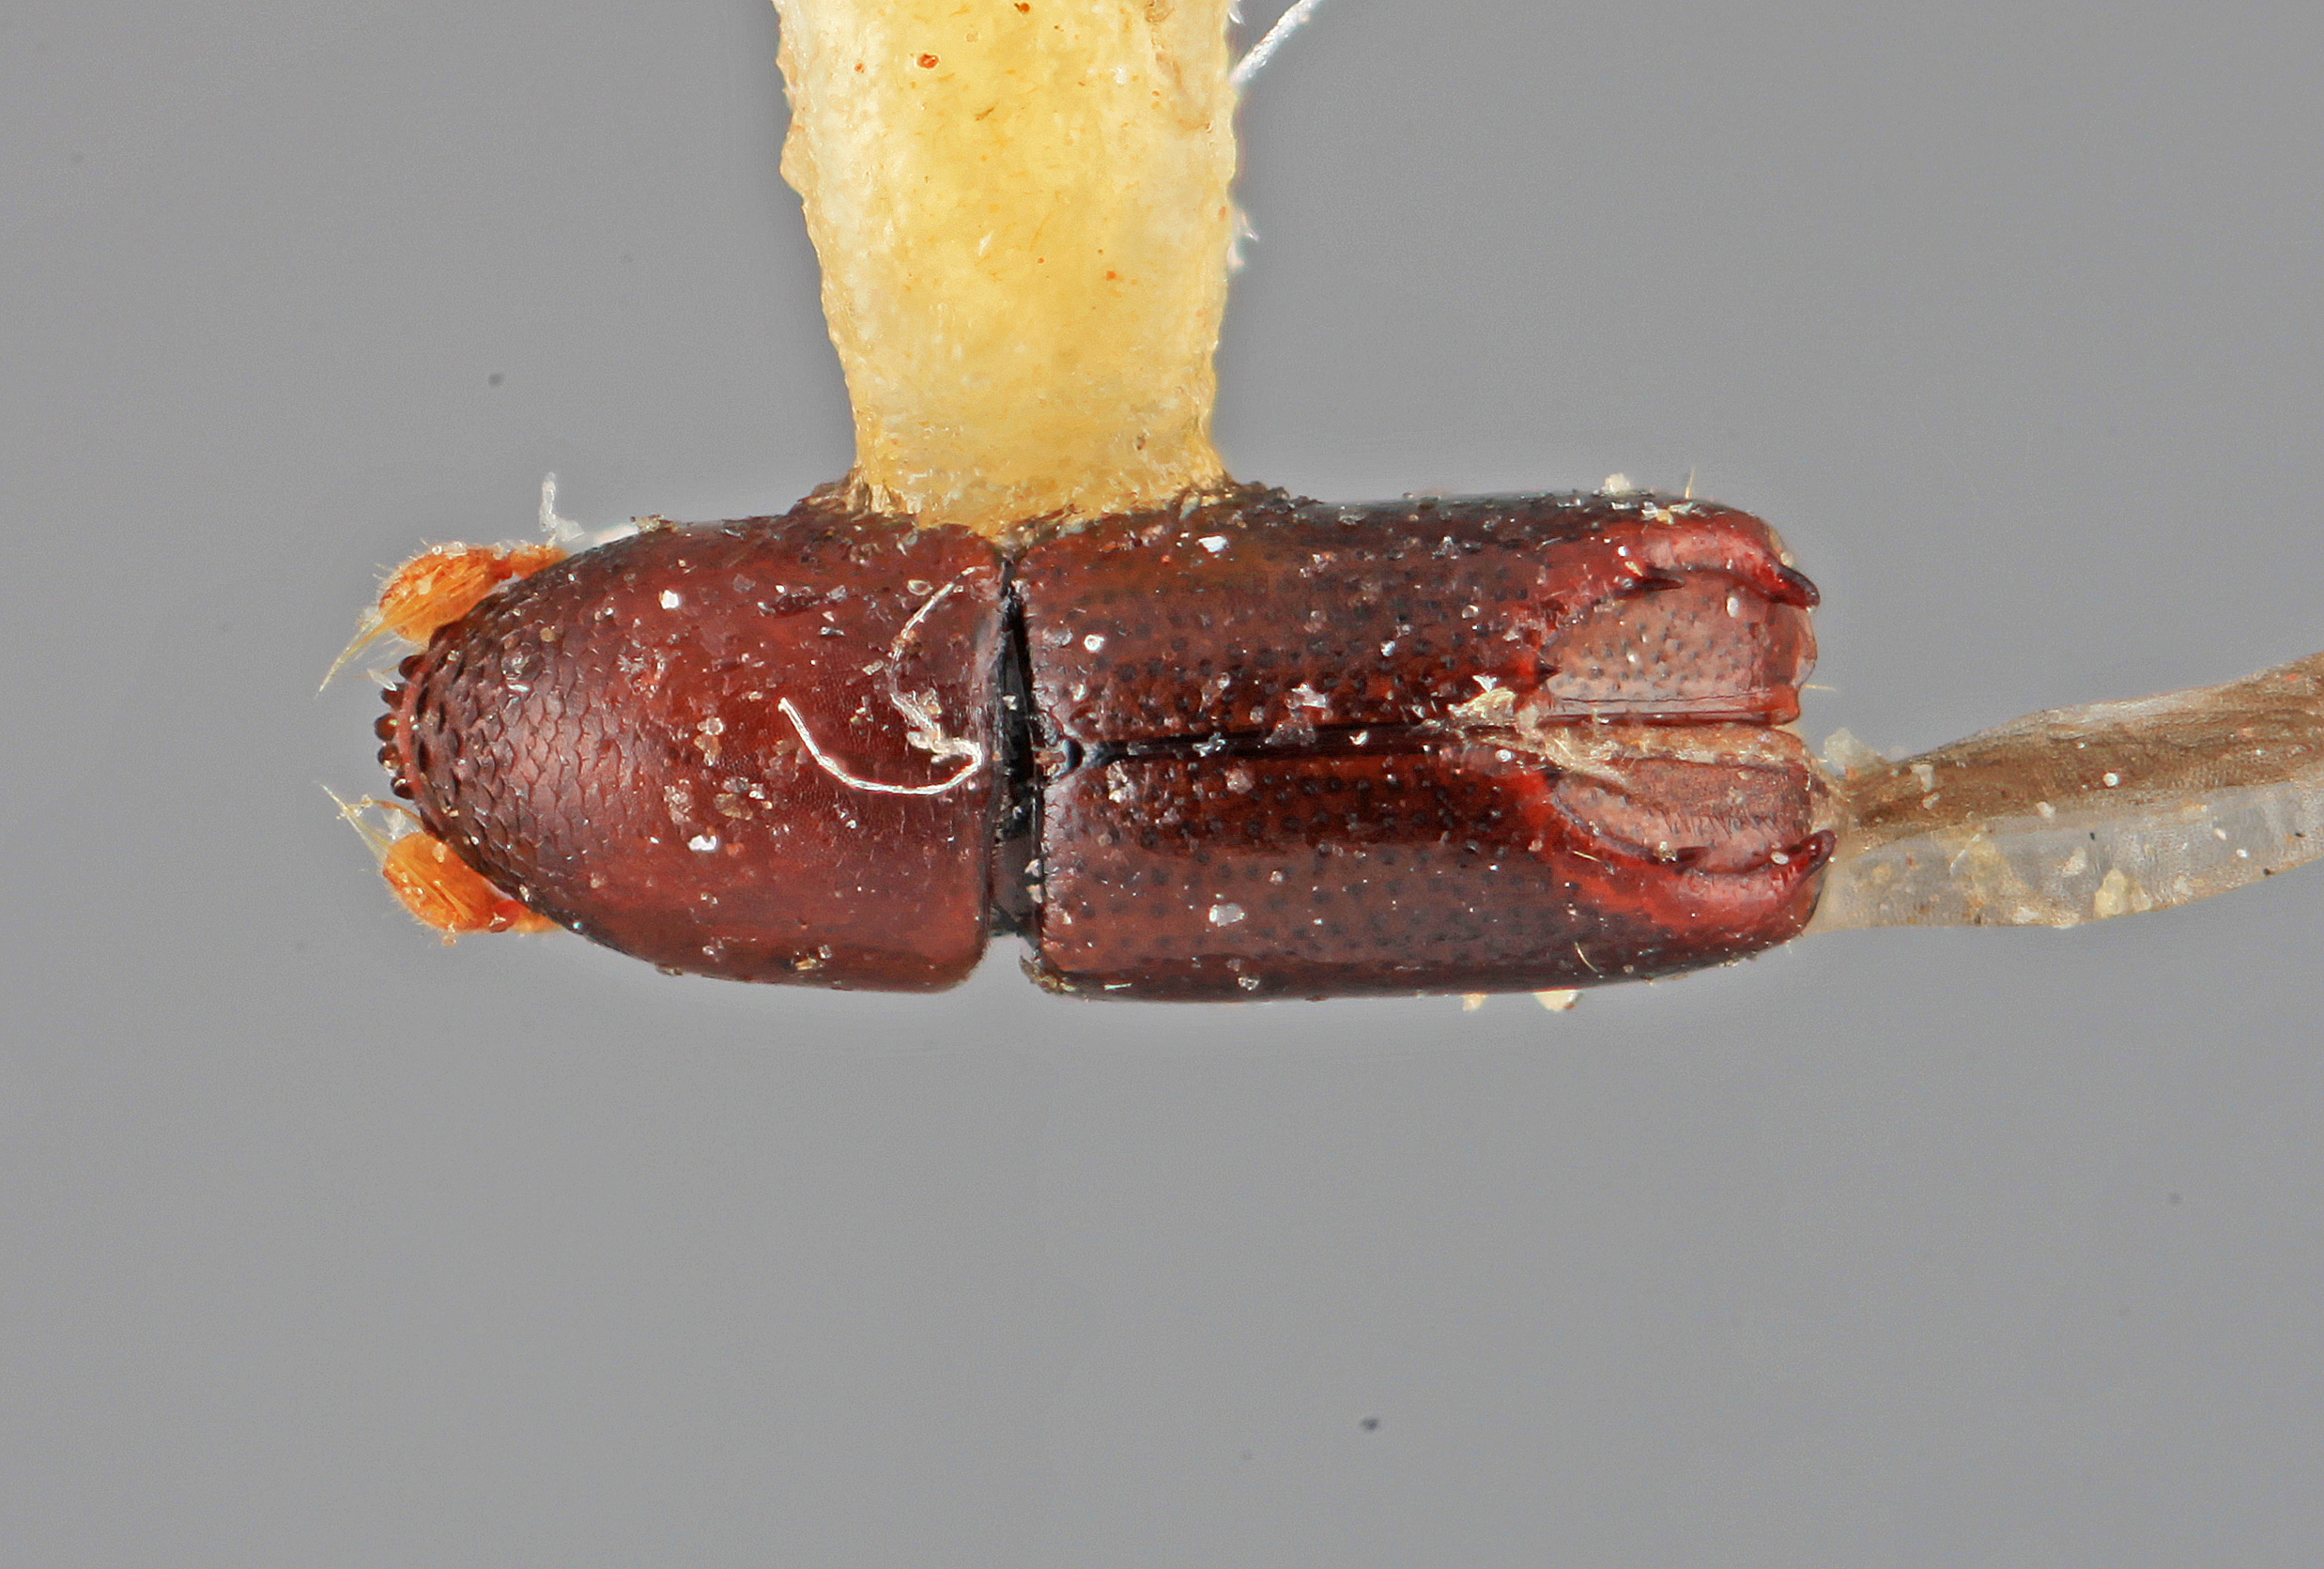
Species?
Tricolus mystacinus
